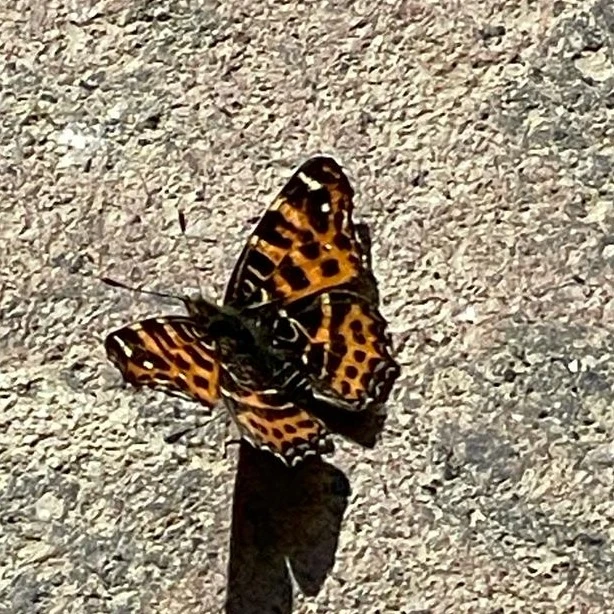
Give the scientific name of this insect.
Araschnia levana
